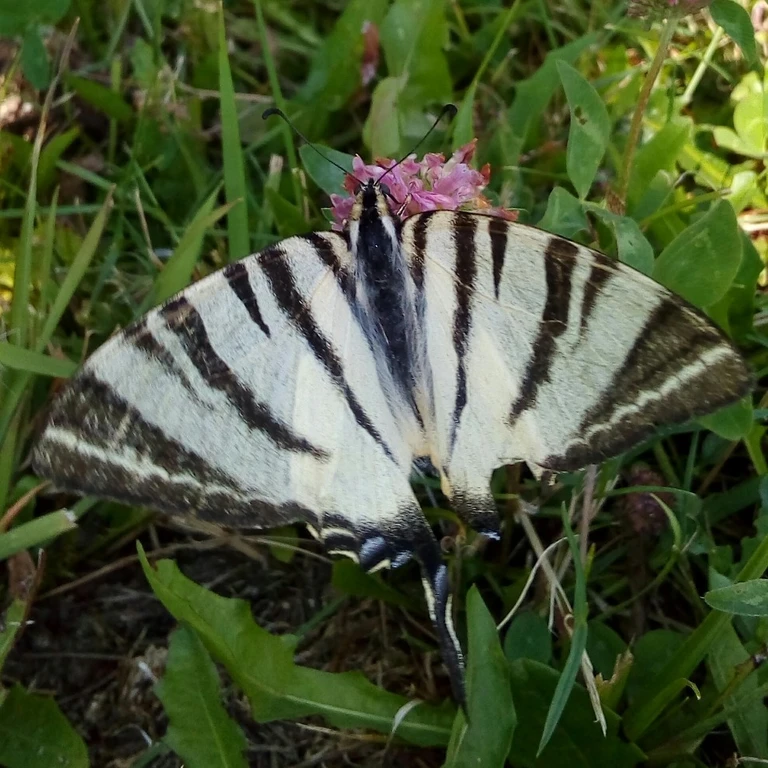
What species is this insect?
Iphiclides podalirius
